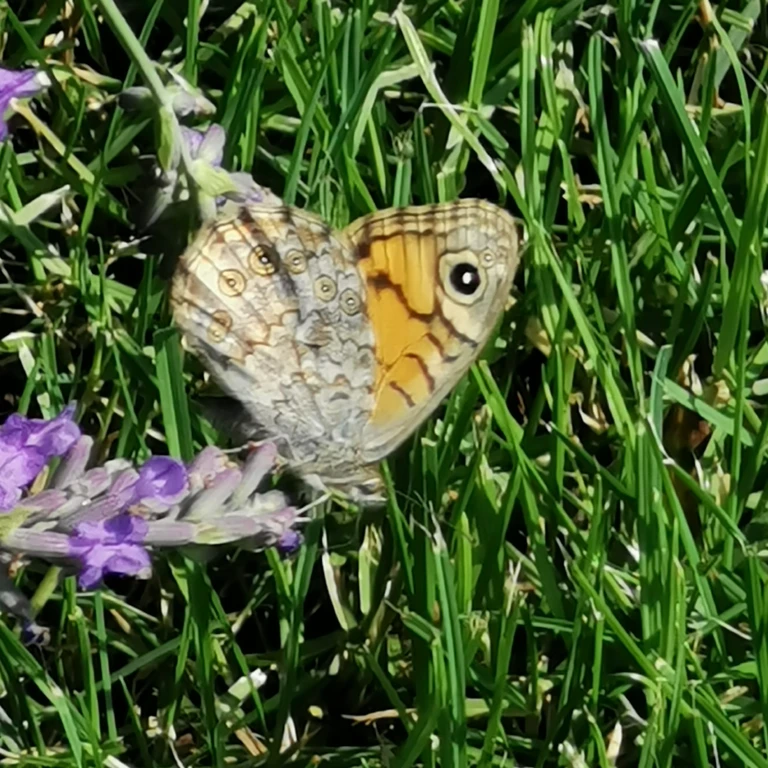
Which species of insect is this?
Lasiommata megera (also Pararge megera)
